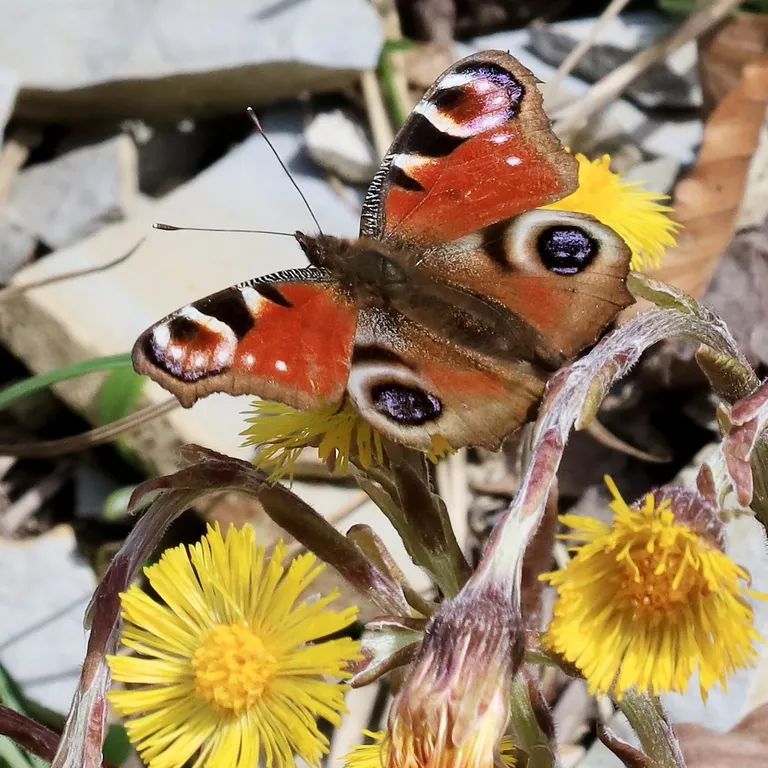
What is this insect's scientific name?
Aglais io
